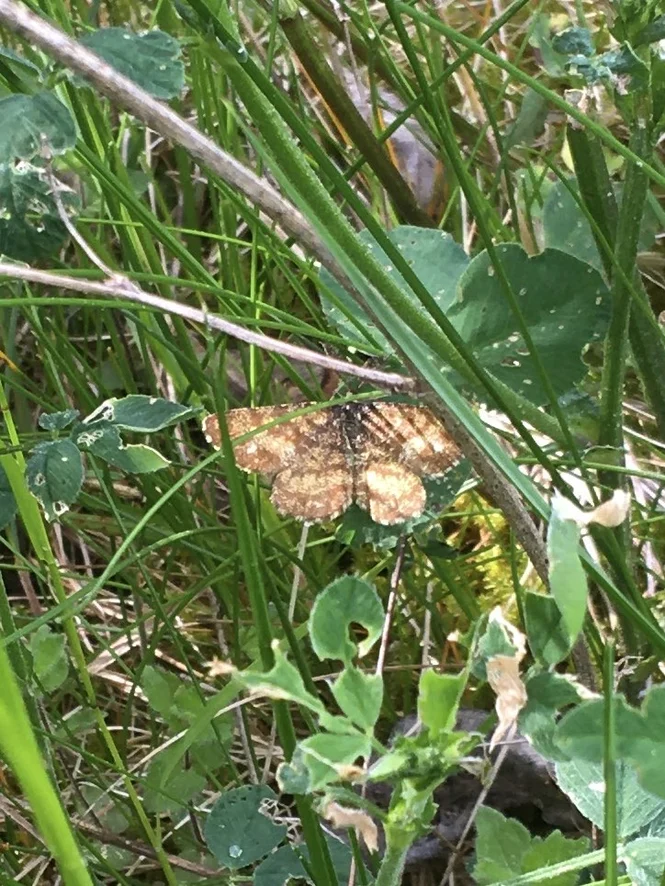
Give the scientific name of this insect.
Ematurga atomaria
